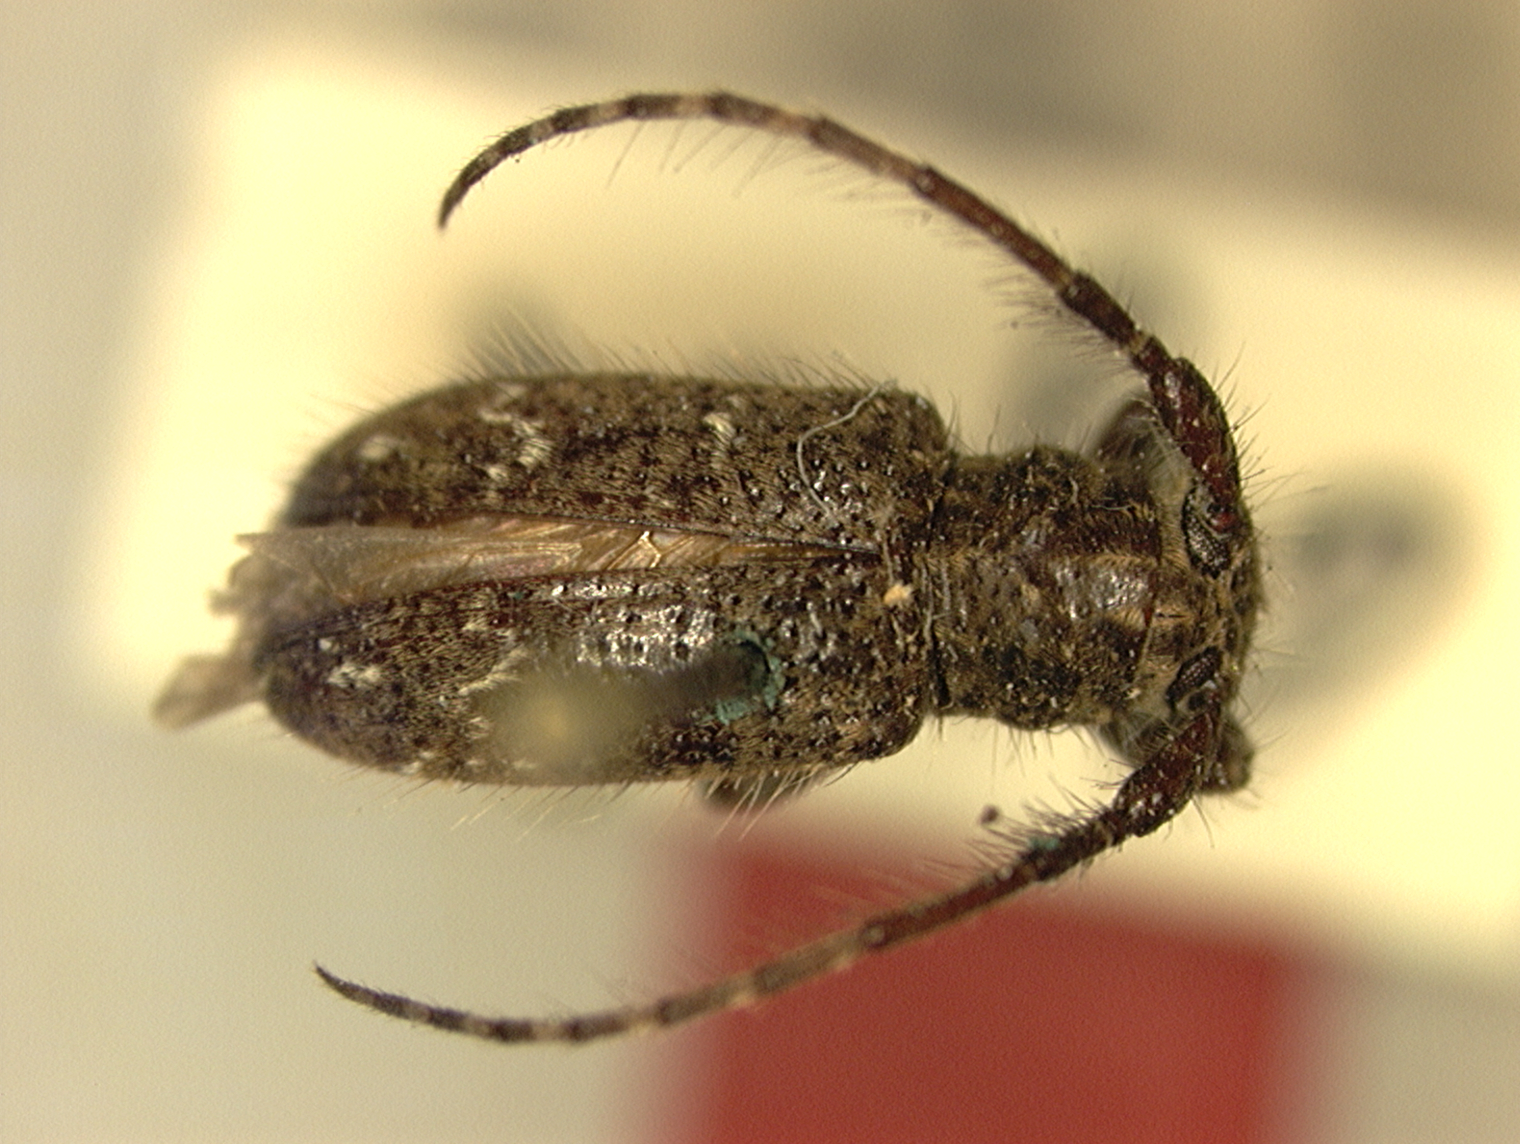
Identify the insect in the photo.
Mispila albosignata
